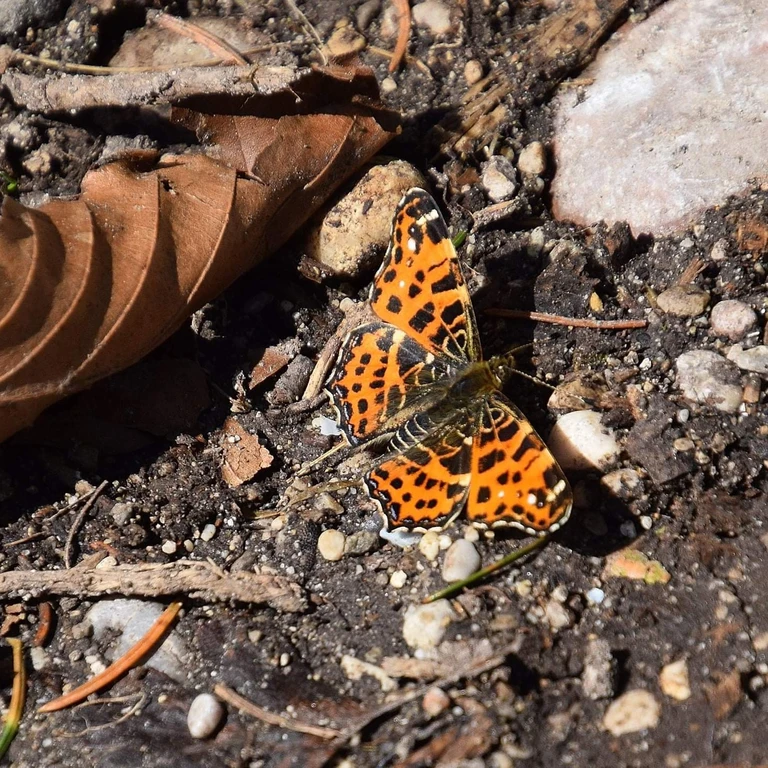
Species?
Araschnia levana
